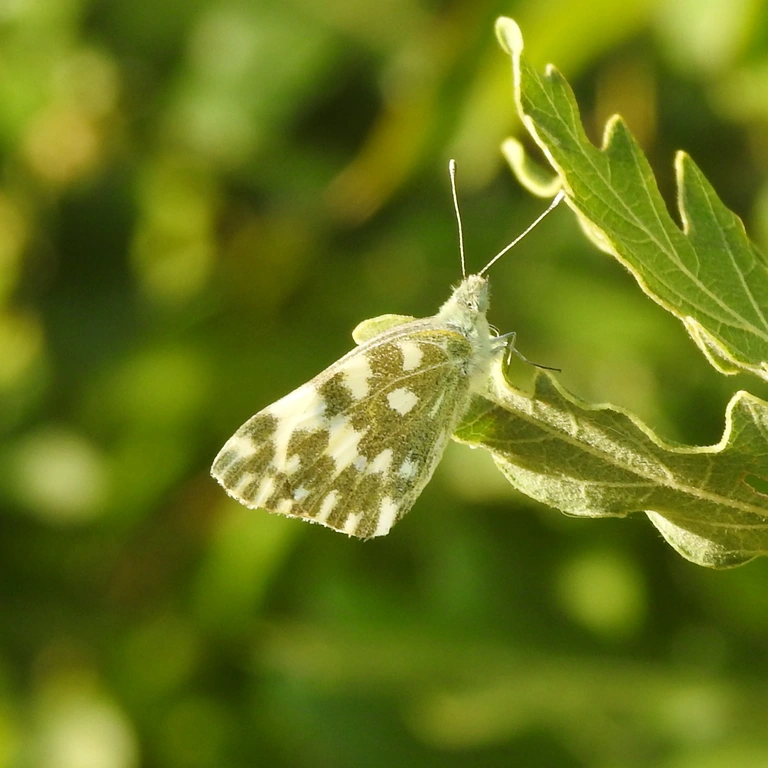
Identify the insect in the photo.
Pontia edusa
